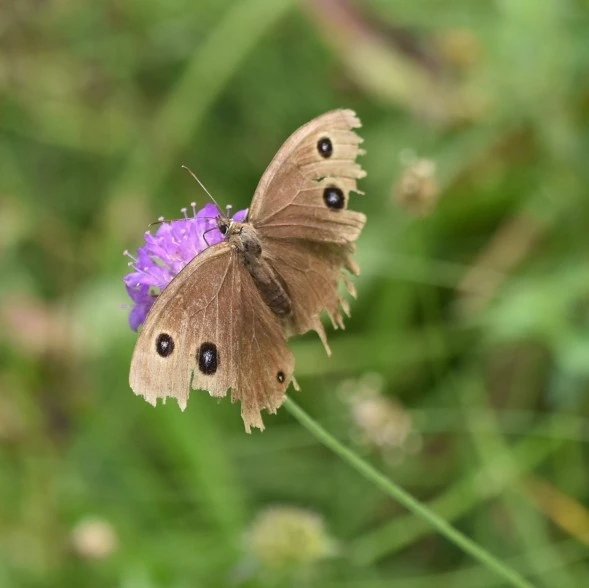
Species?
Minois dryas
